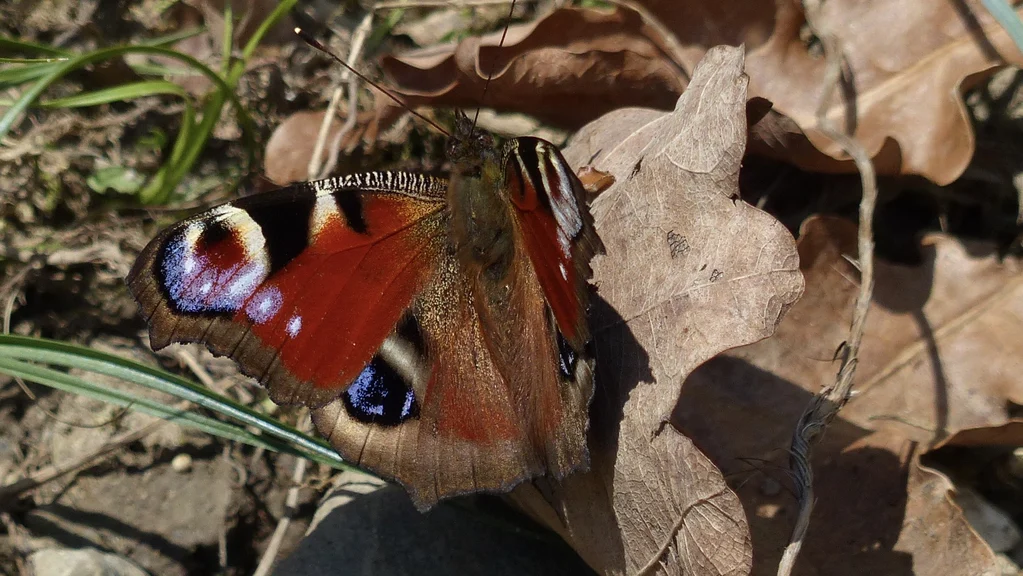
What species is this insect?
Aglais io
